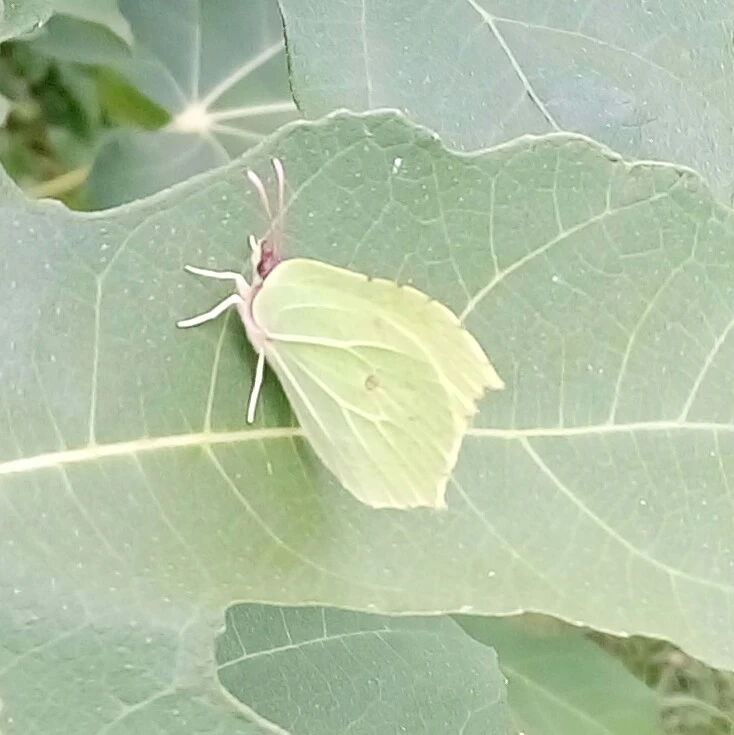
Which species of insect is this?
Gonepteryx rhamni
